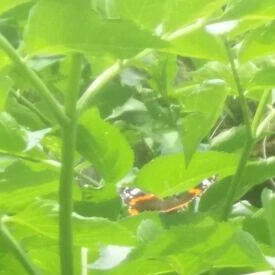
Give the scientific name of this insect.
Vanessa atalanta
